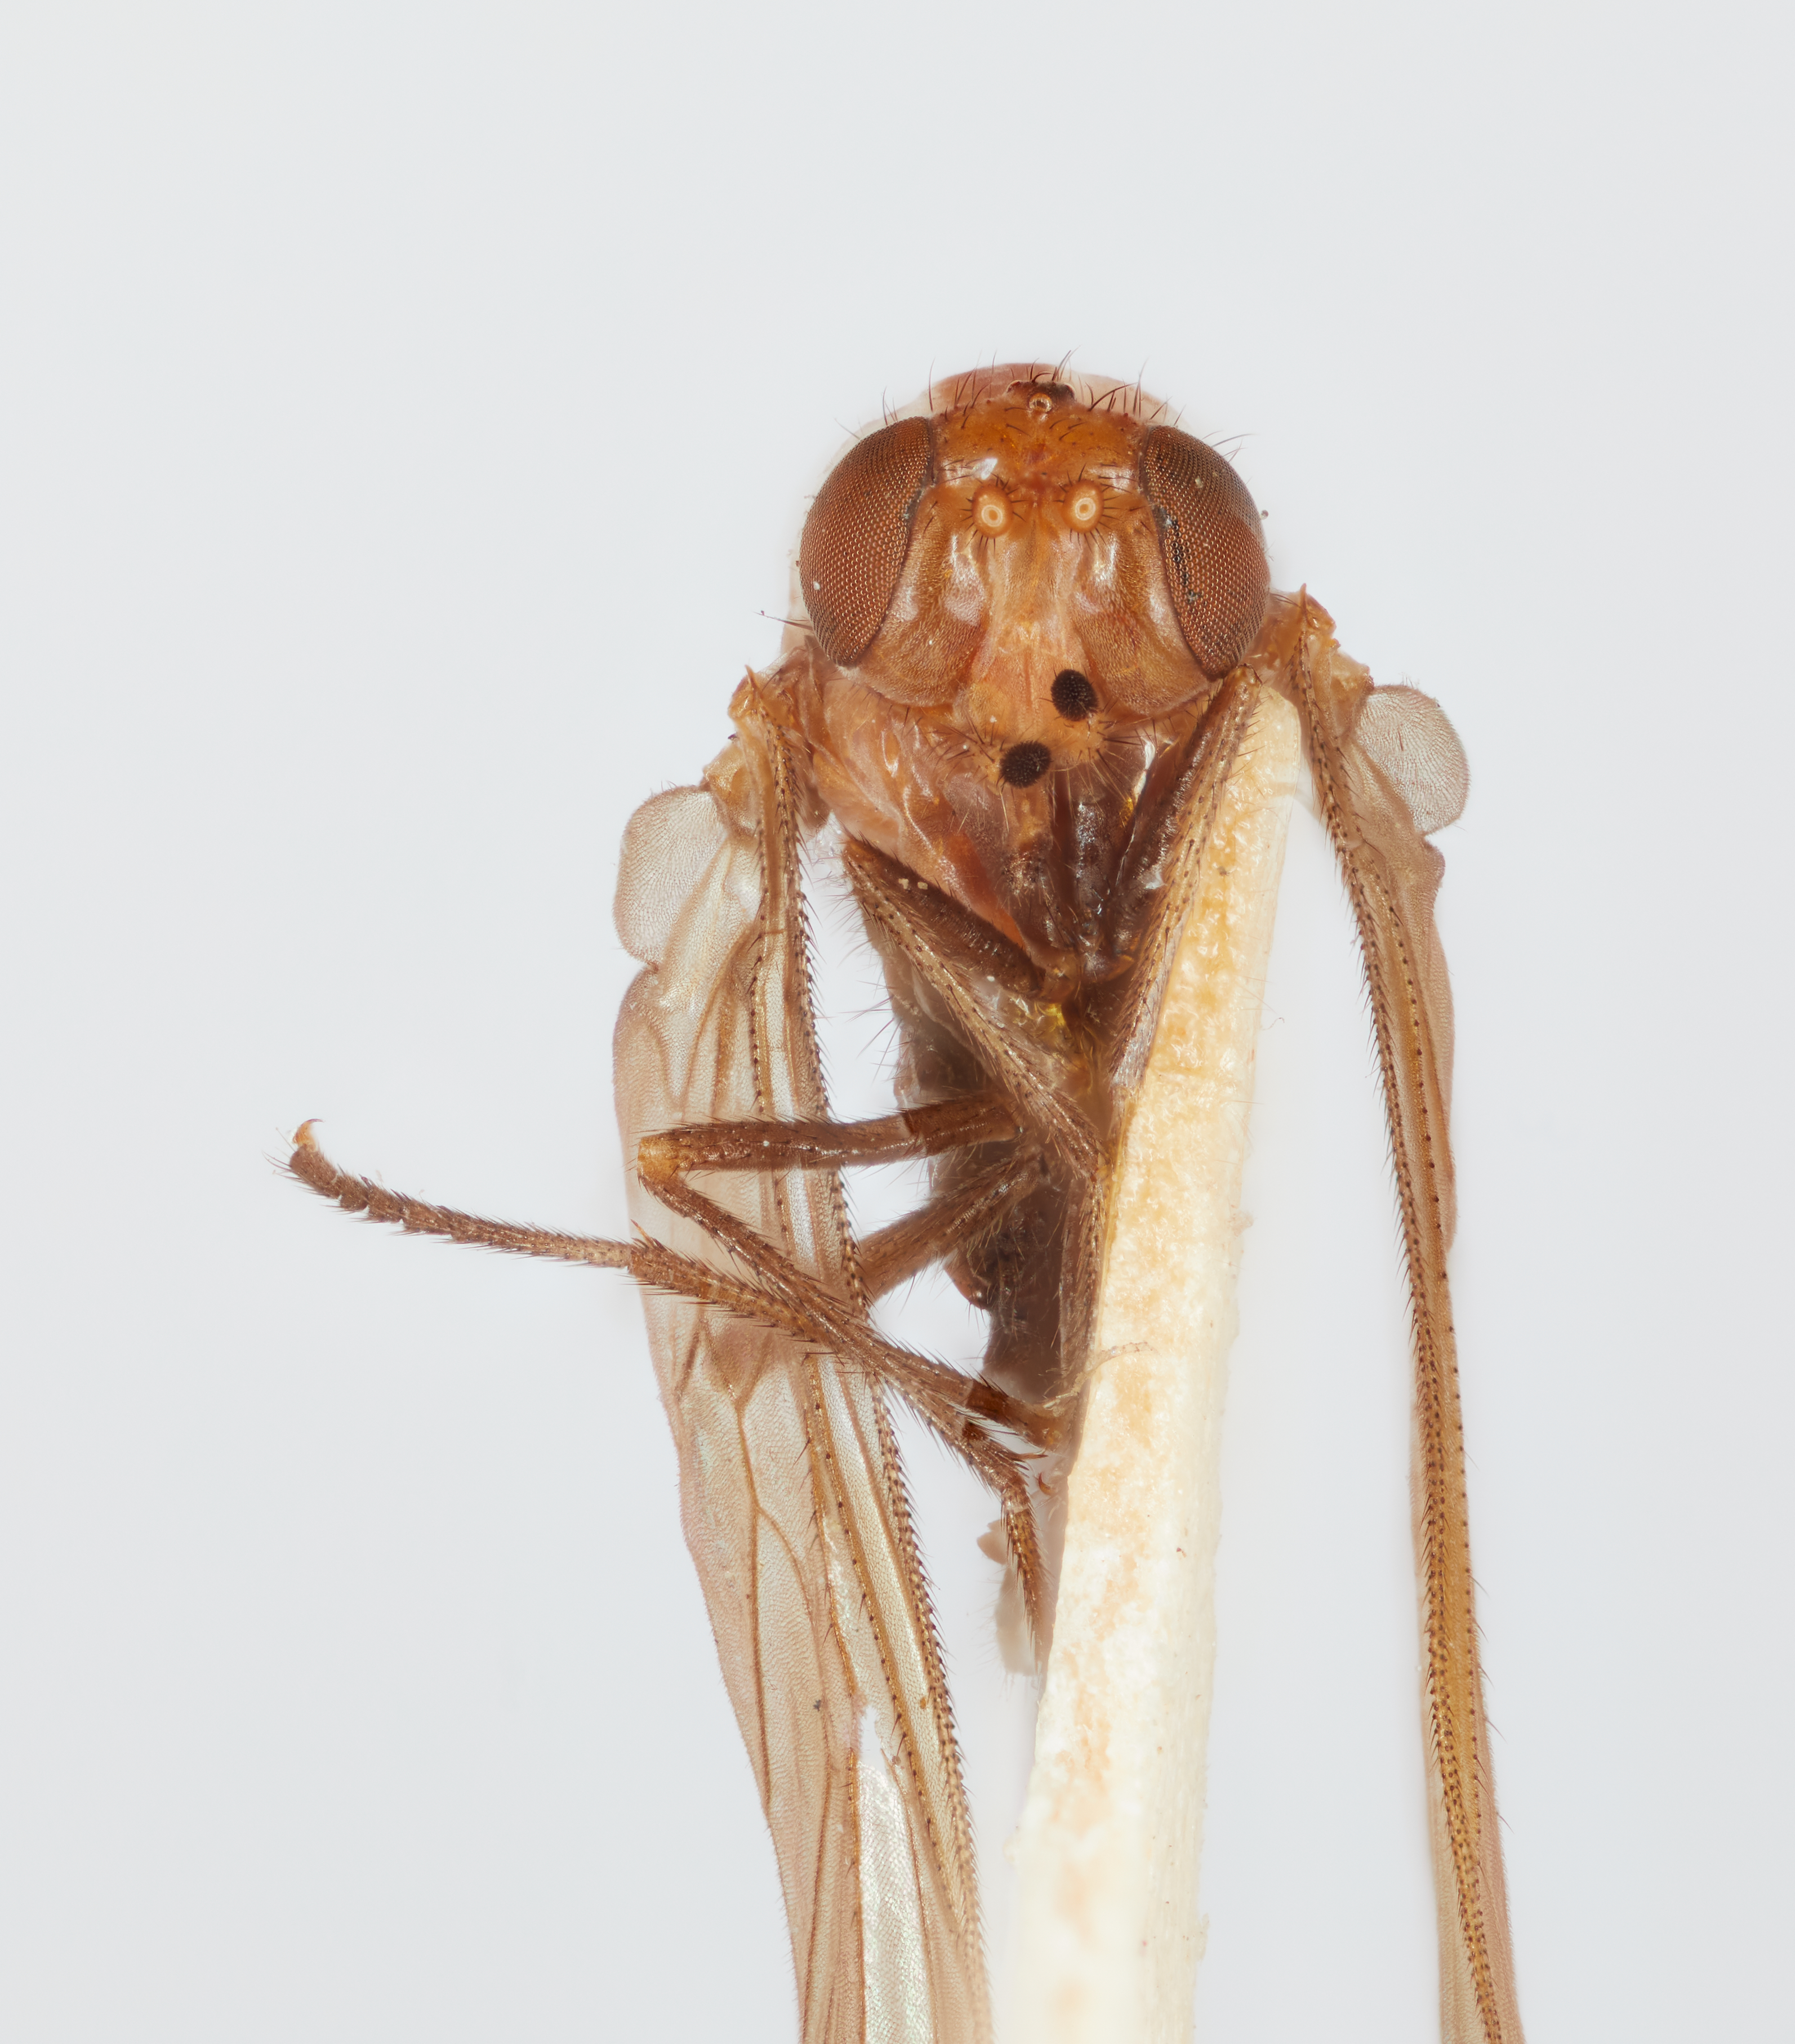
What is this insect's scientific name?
Austroleptis fulviceps
